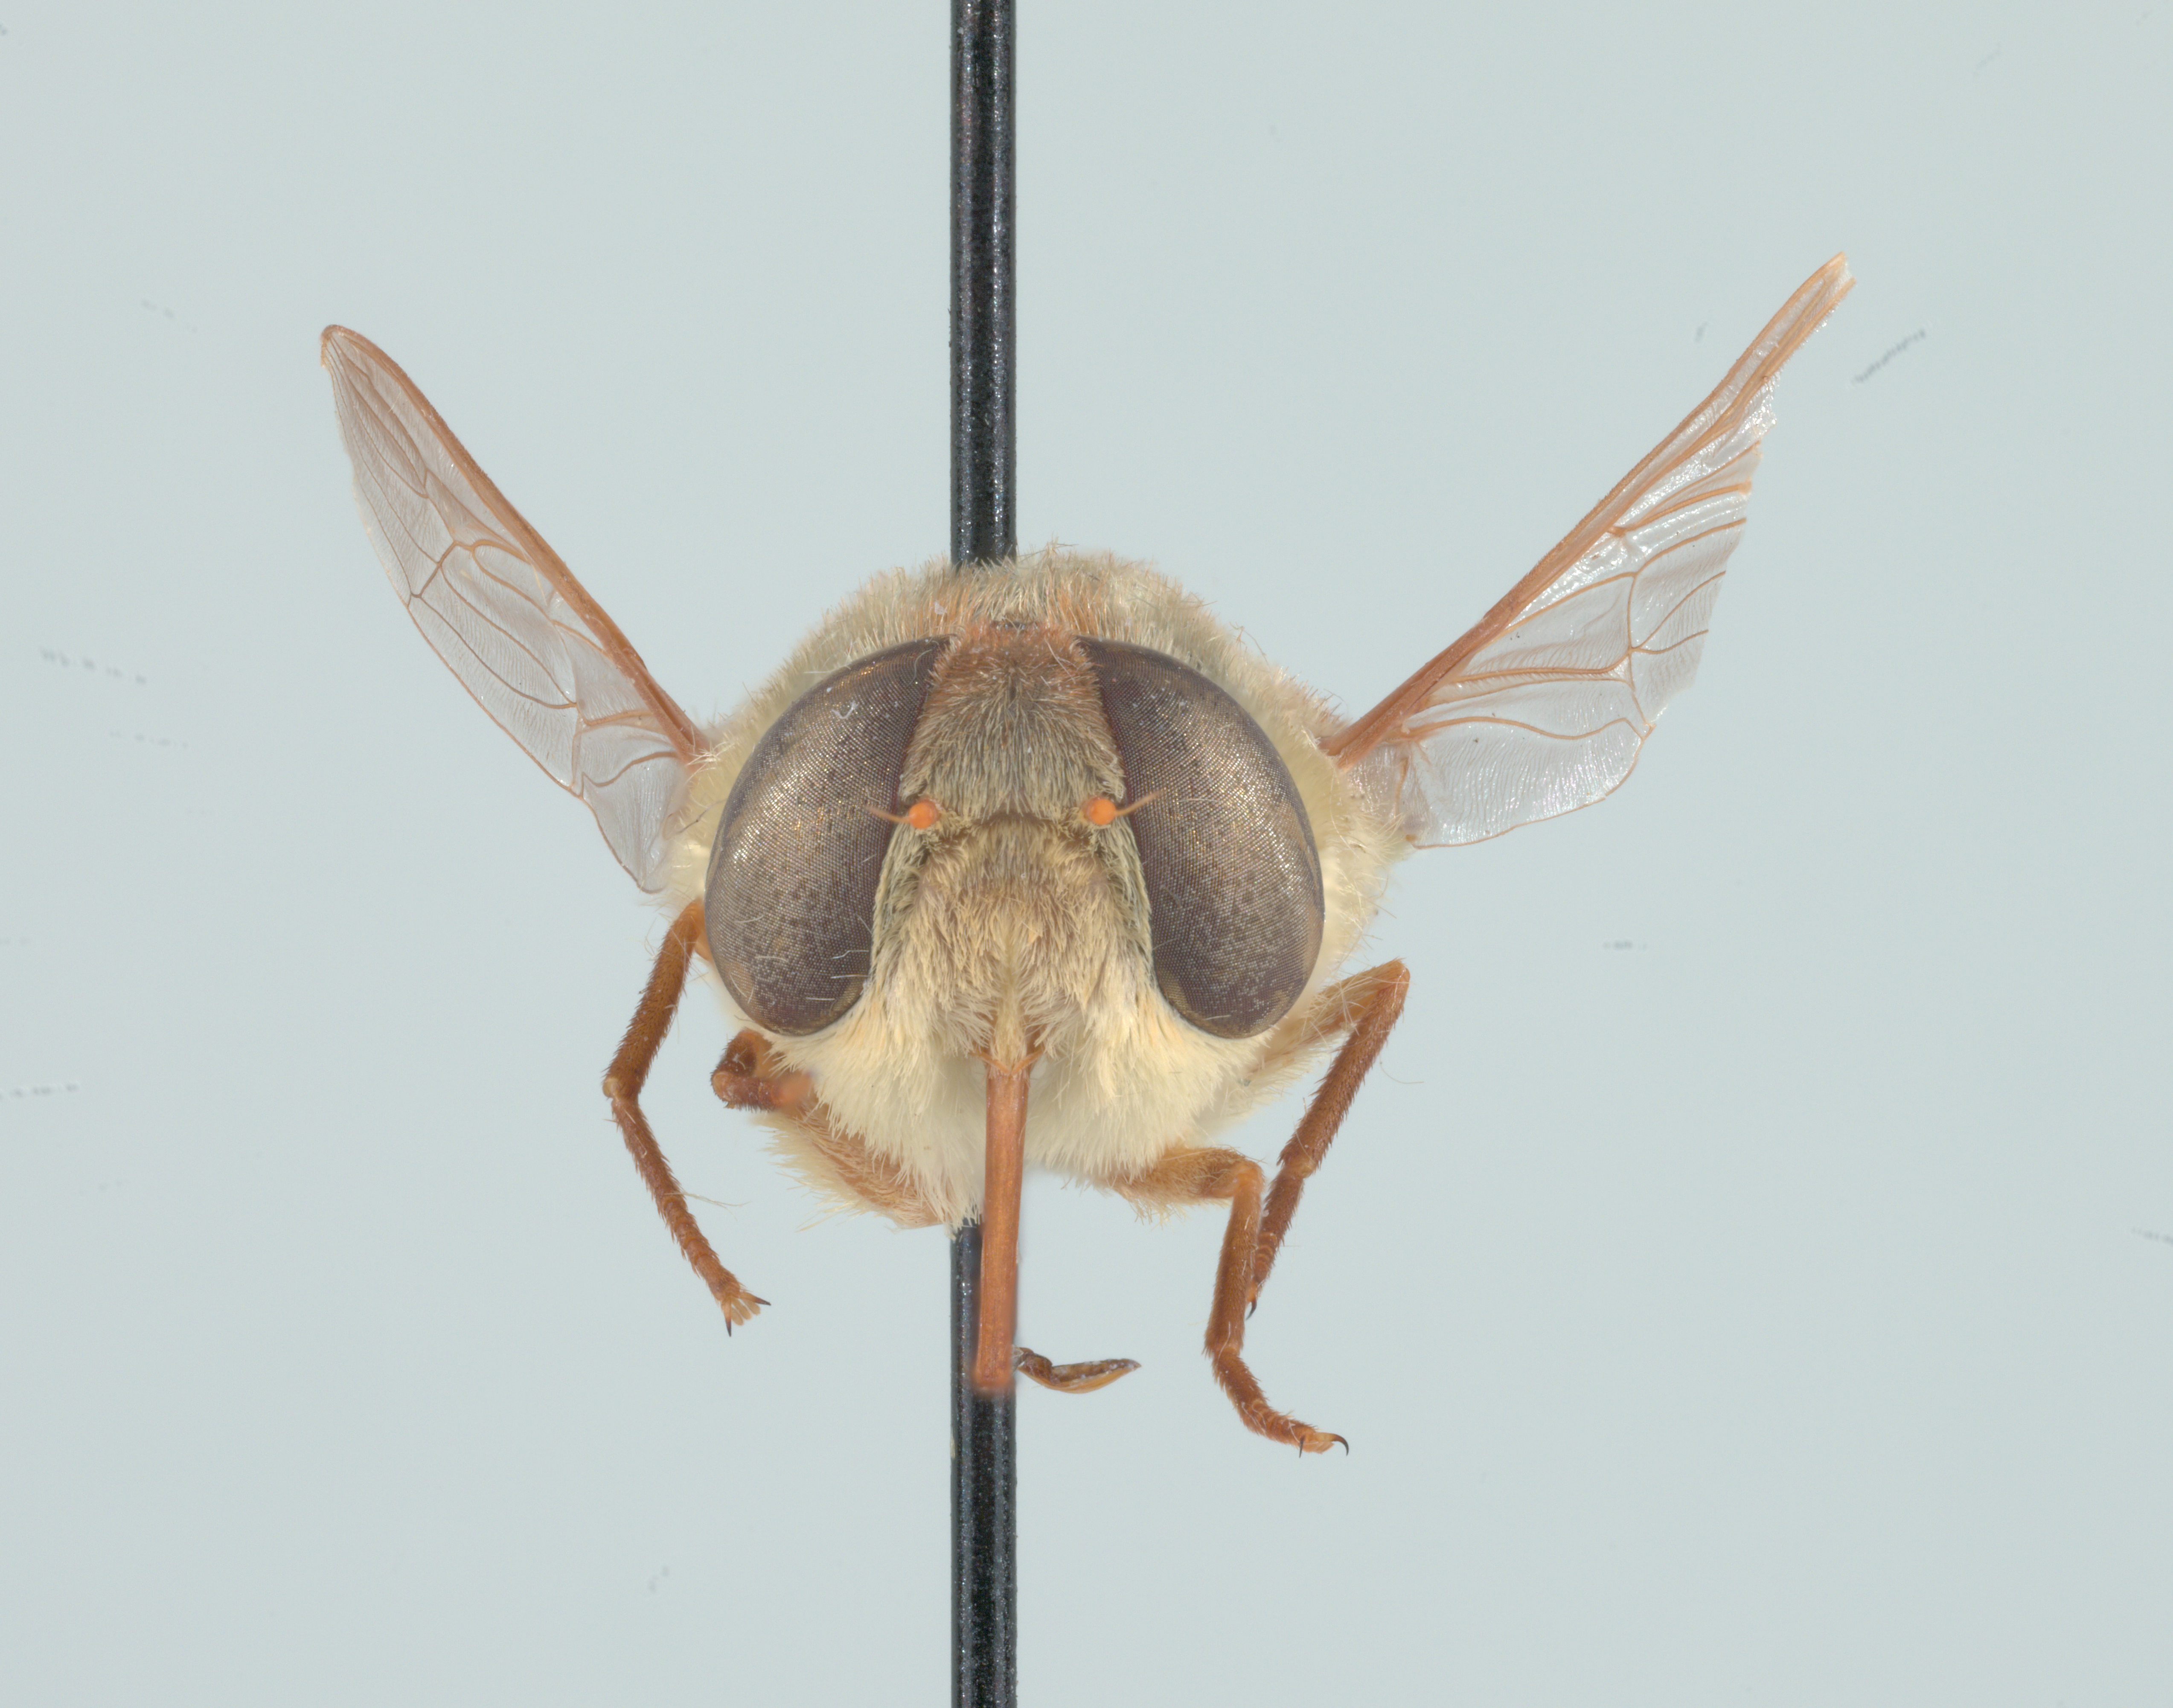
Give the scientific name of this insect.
Neorhynchocephalus volaticus
